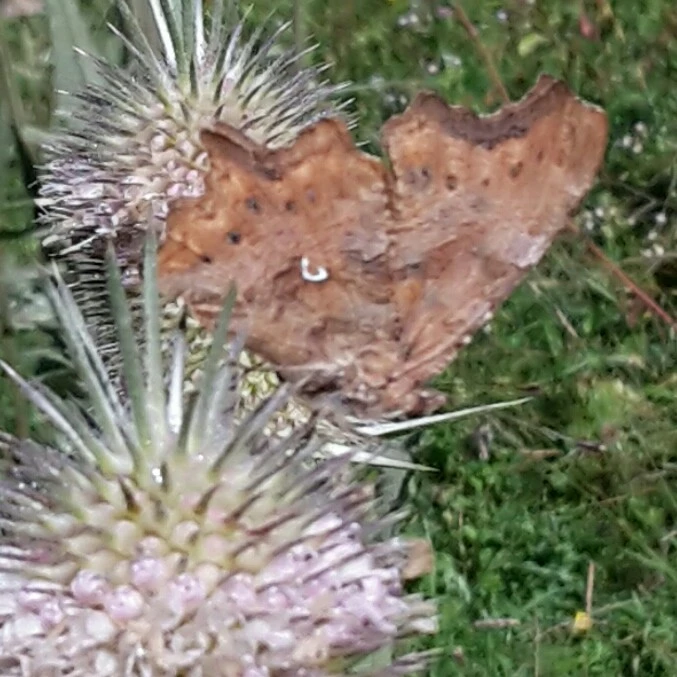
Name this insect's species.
Polygonia c-album
